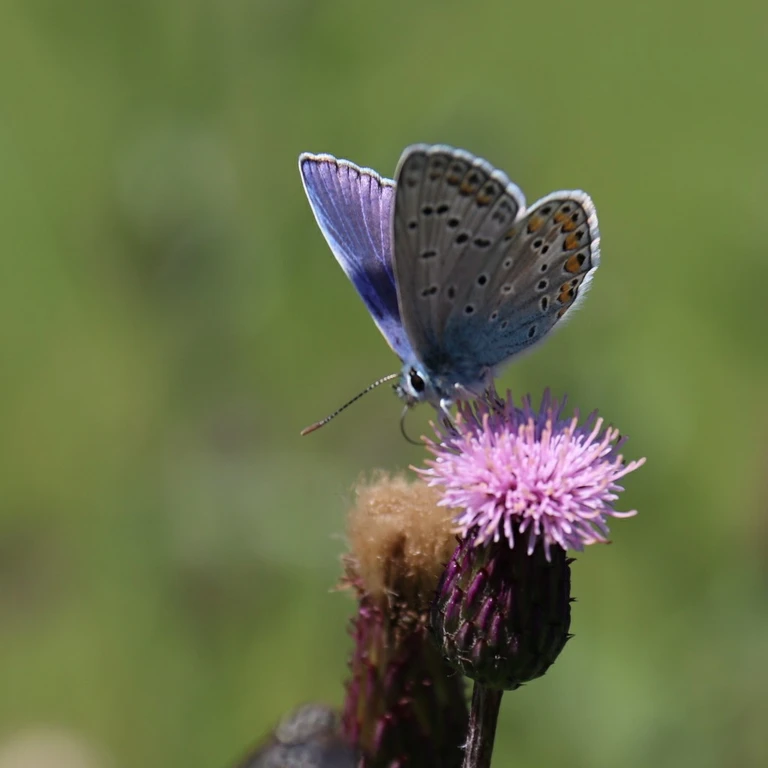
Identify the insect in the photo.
Polyommatus icarus
